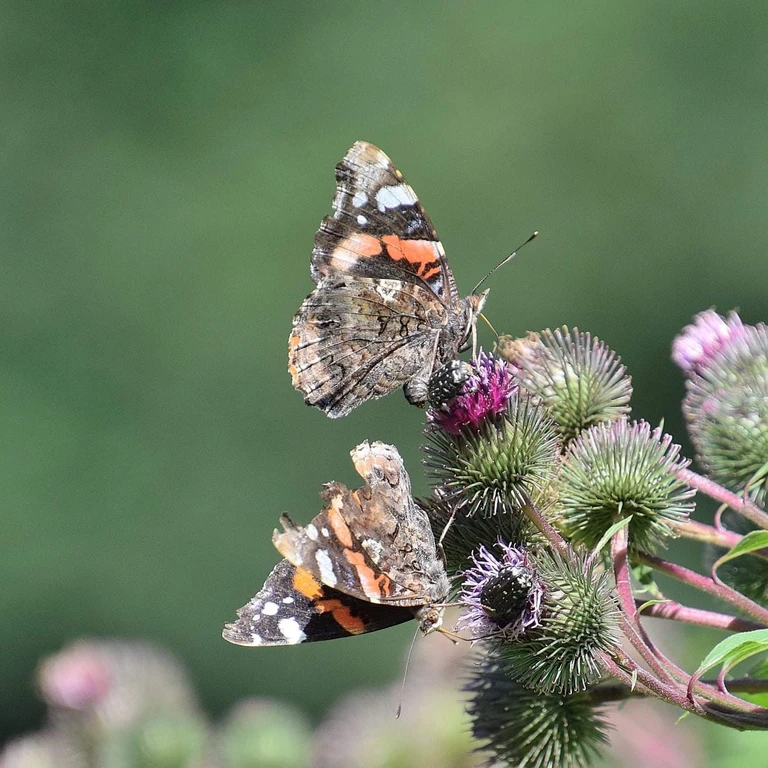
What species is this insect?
Vanessa atalanta
